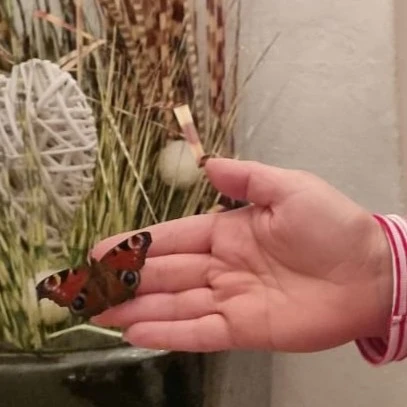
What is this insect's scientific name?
Aglais io
